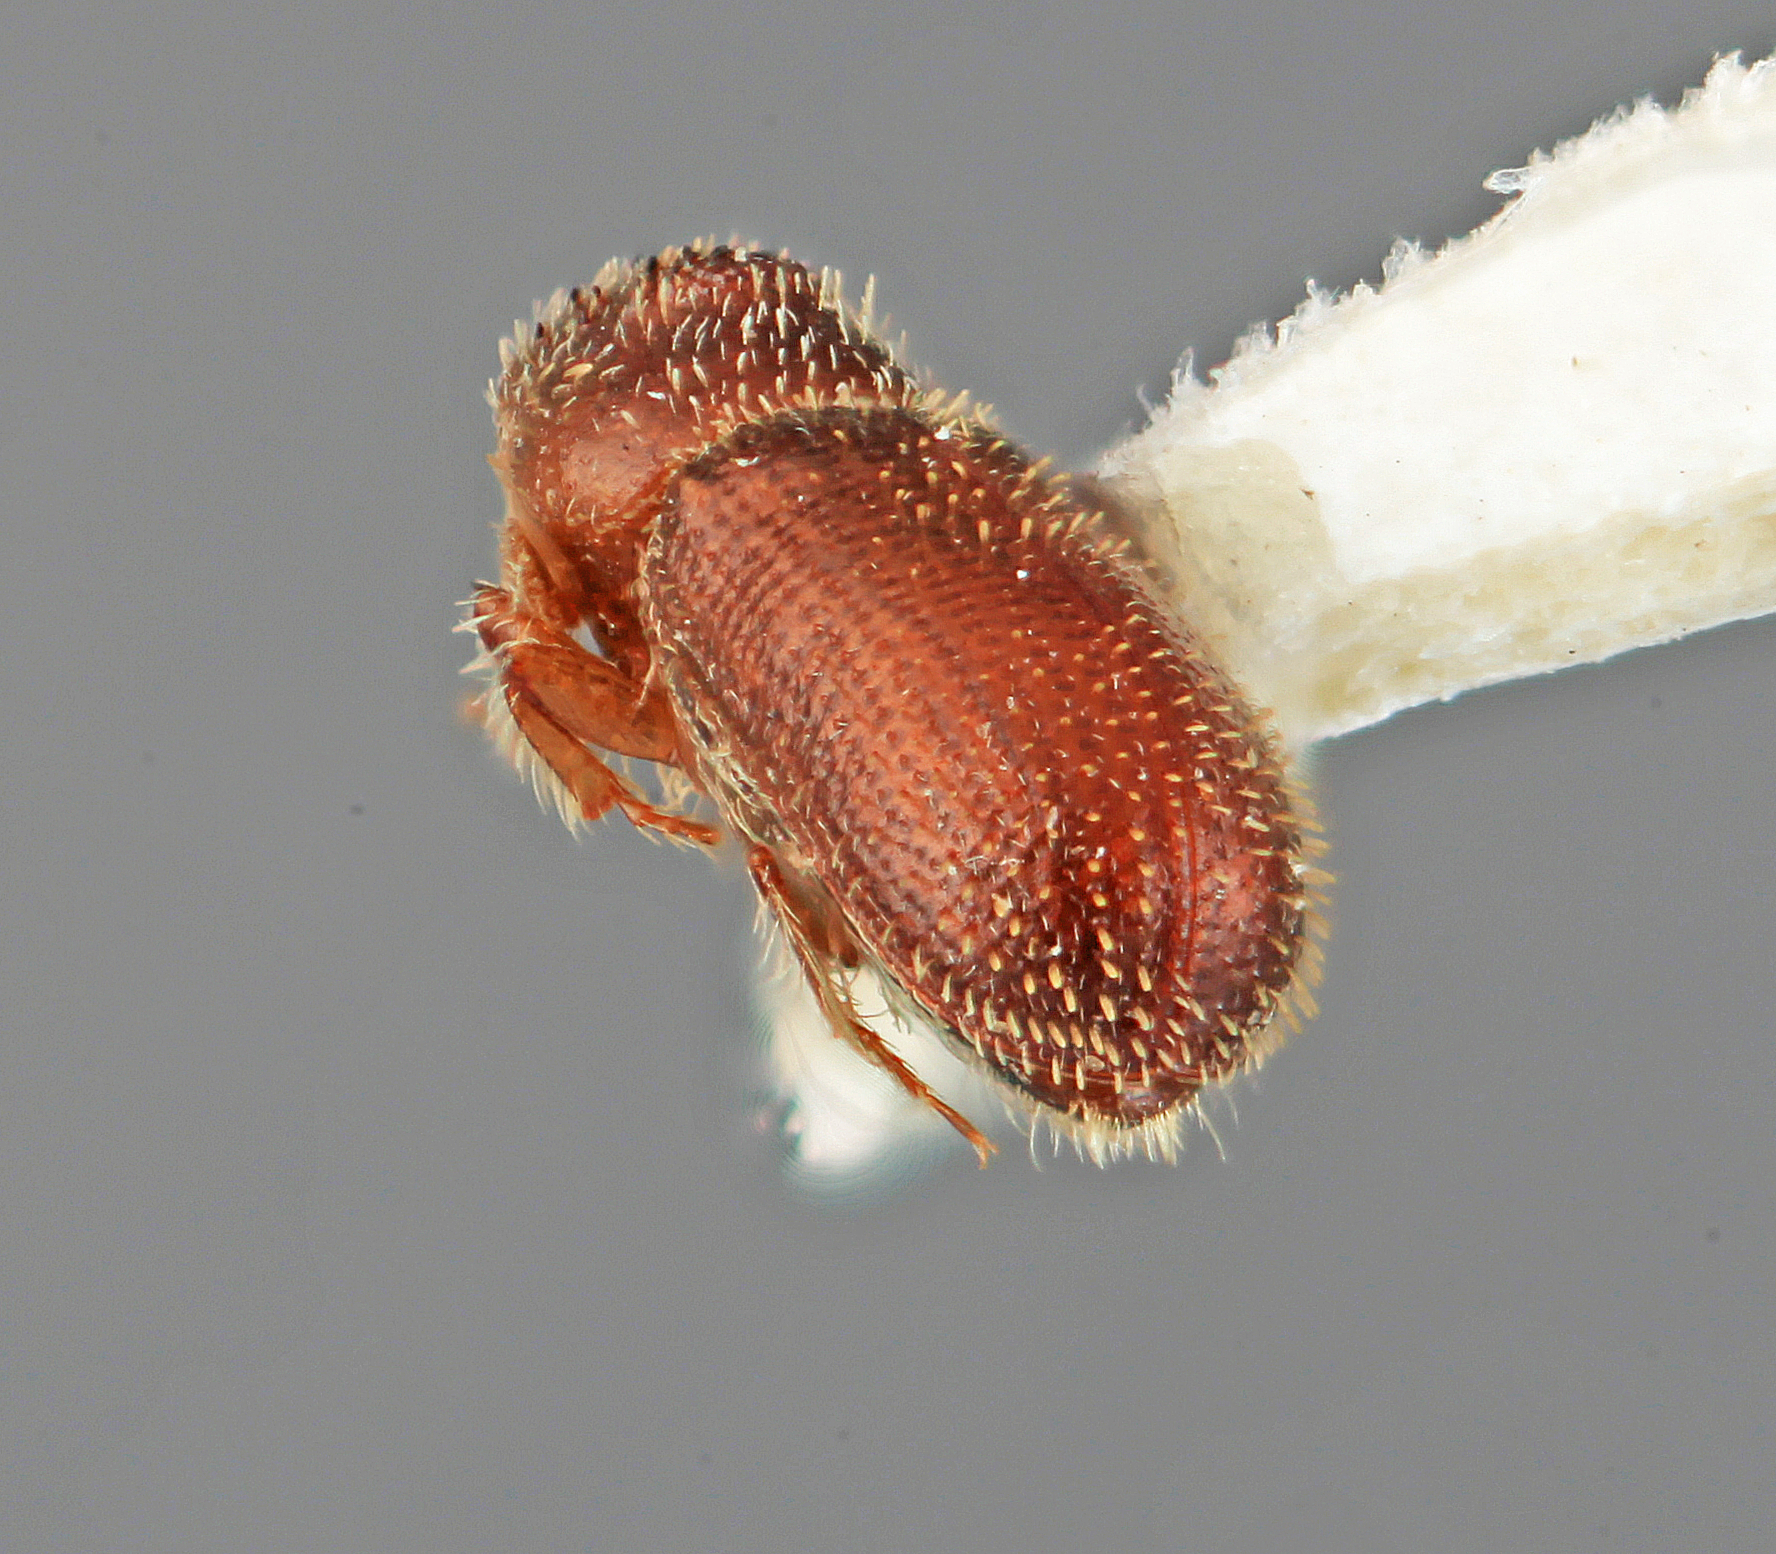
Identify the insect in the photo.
Thysanoes berbericolens
